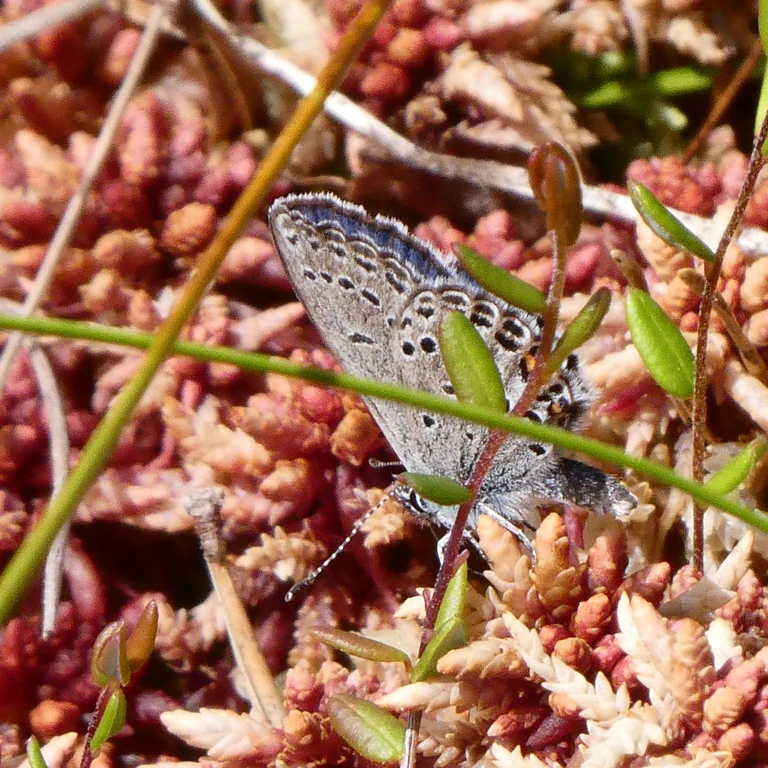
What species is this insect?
Agriades optilete (also Vacciniina optilete)
